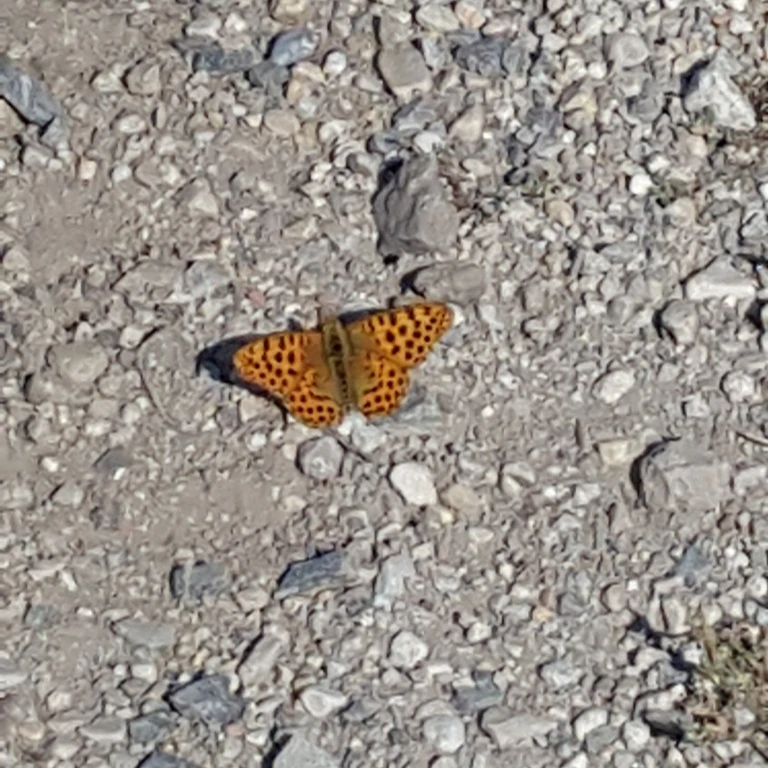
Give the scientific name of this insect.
Issoria lathonia
